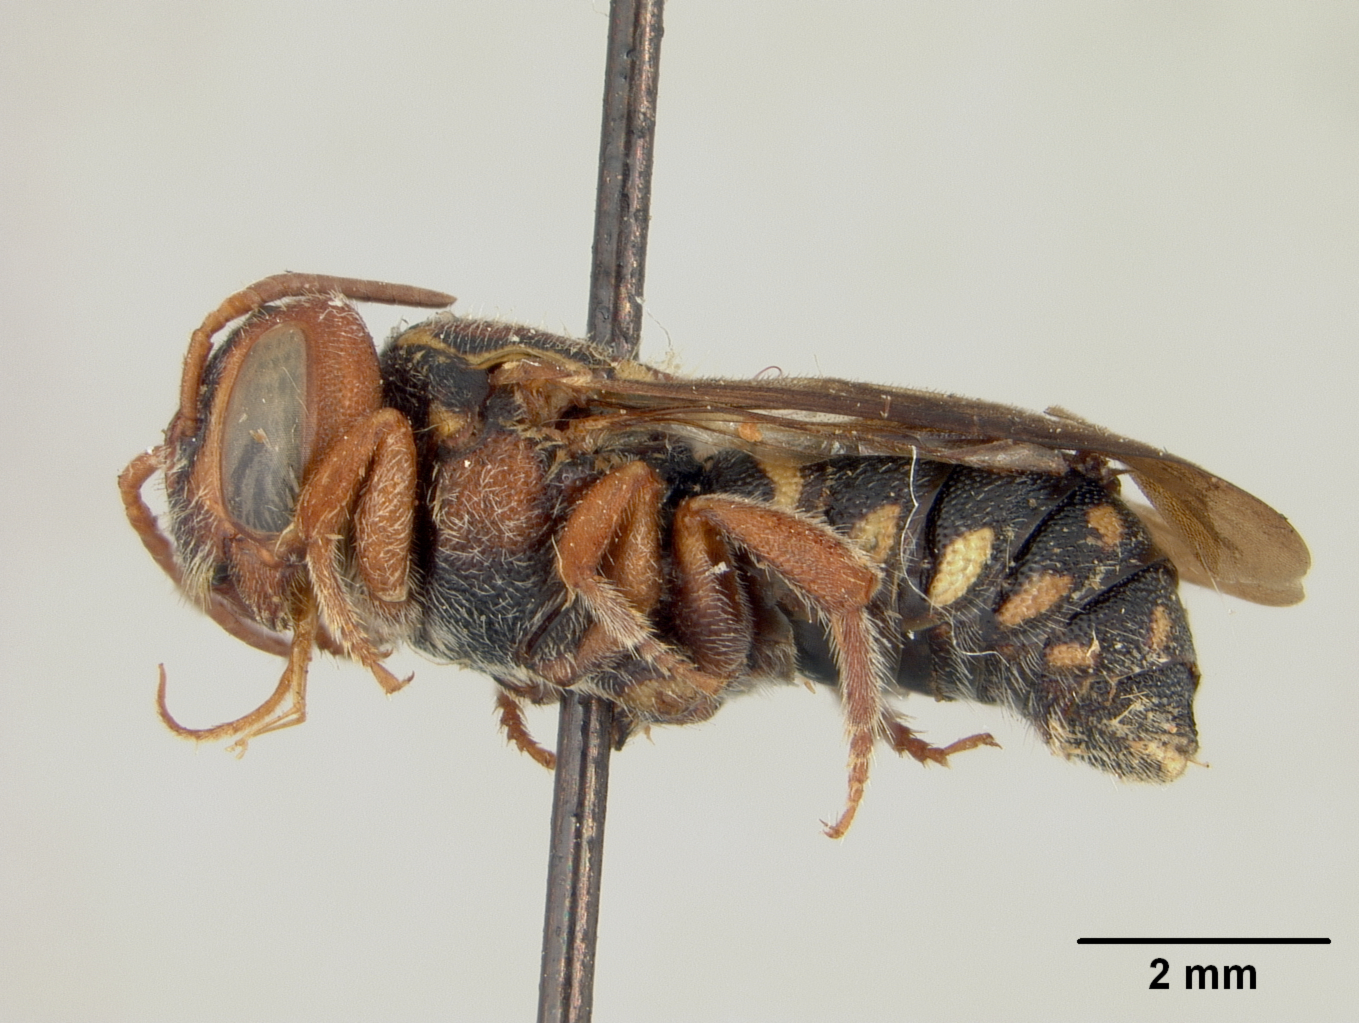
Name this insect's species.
Stelis aliena
